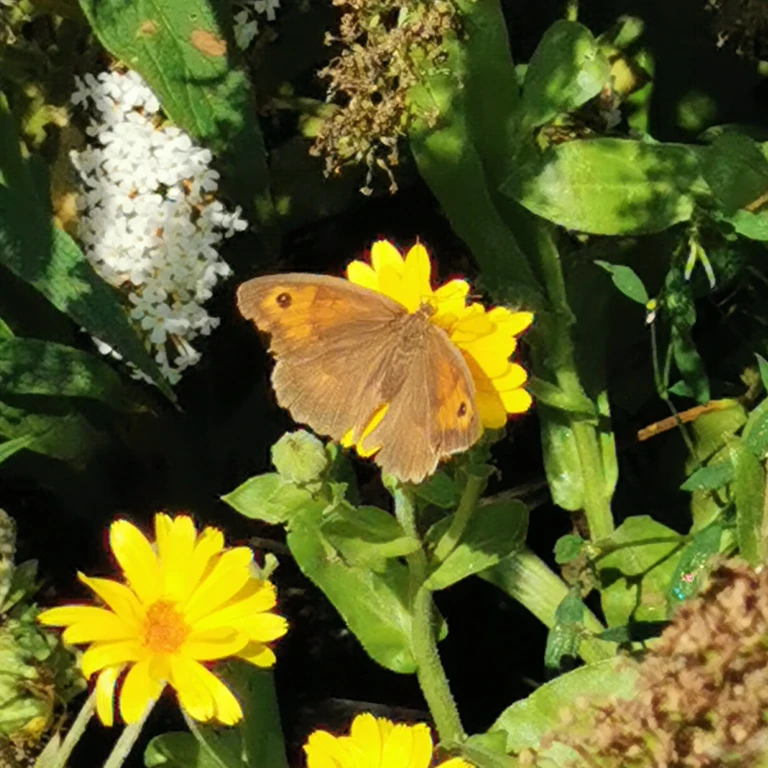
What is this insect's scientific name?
Maniola jurtina
